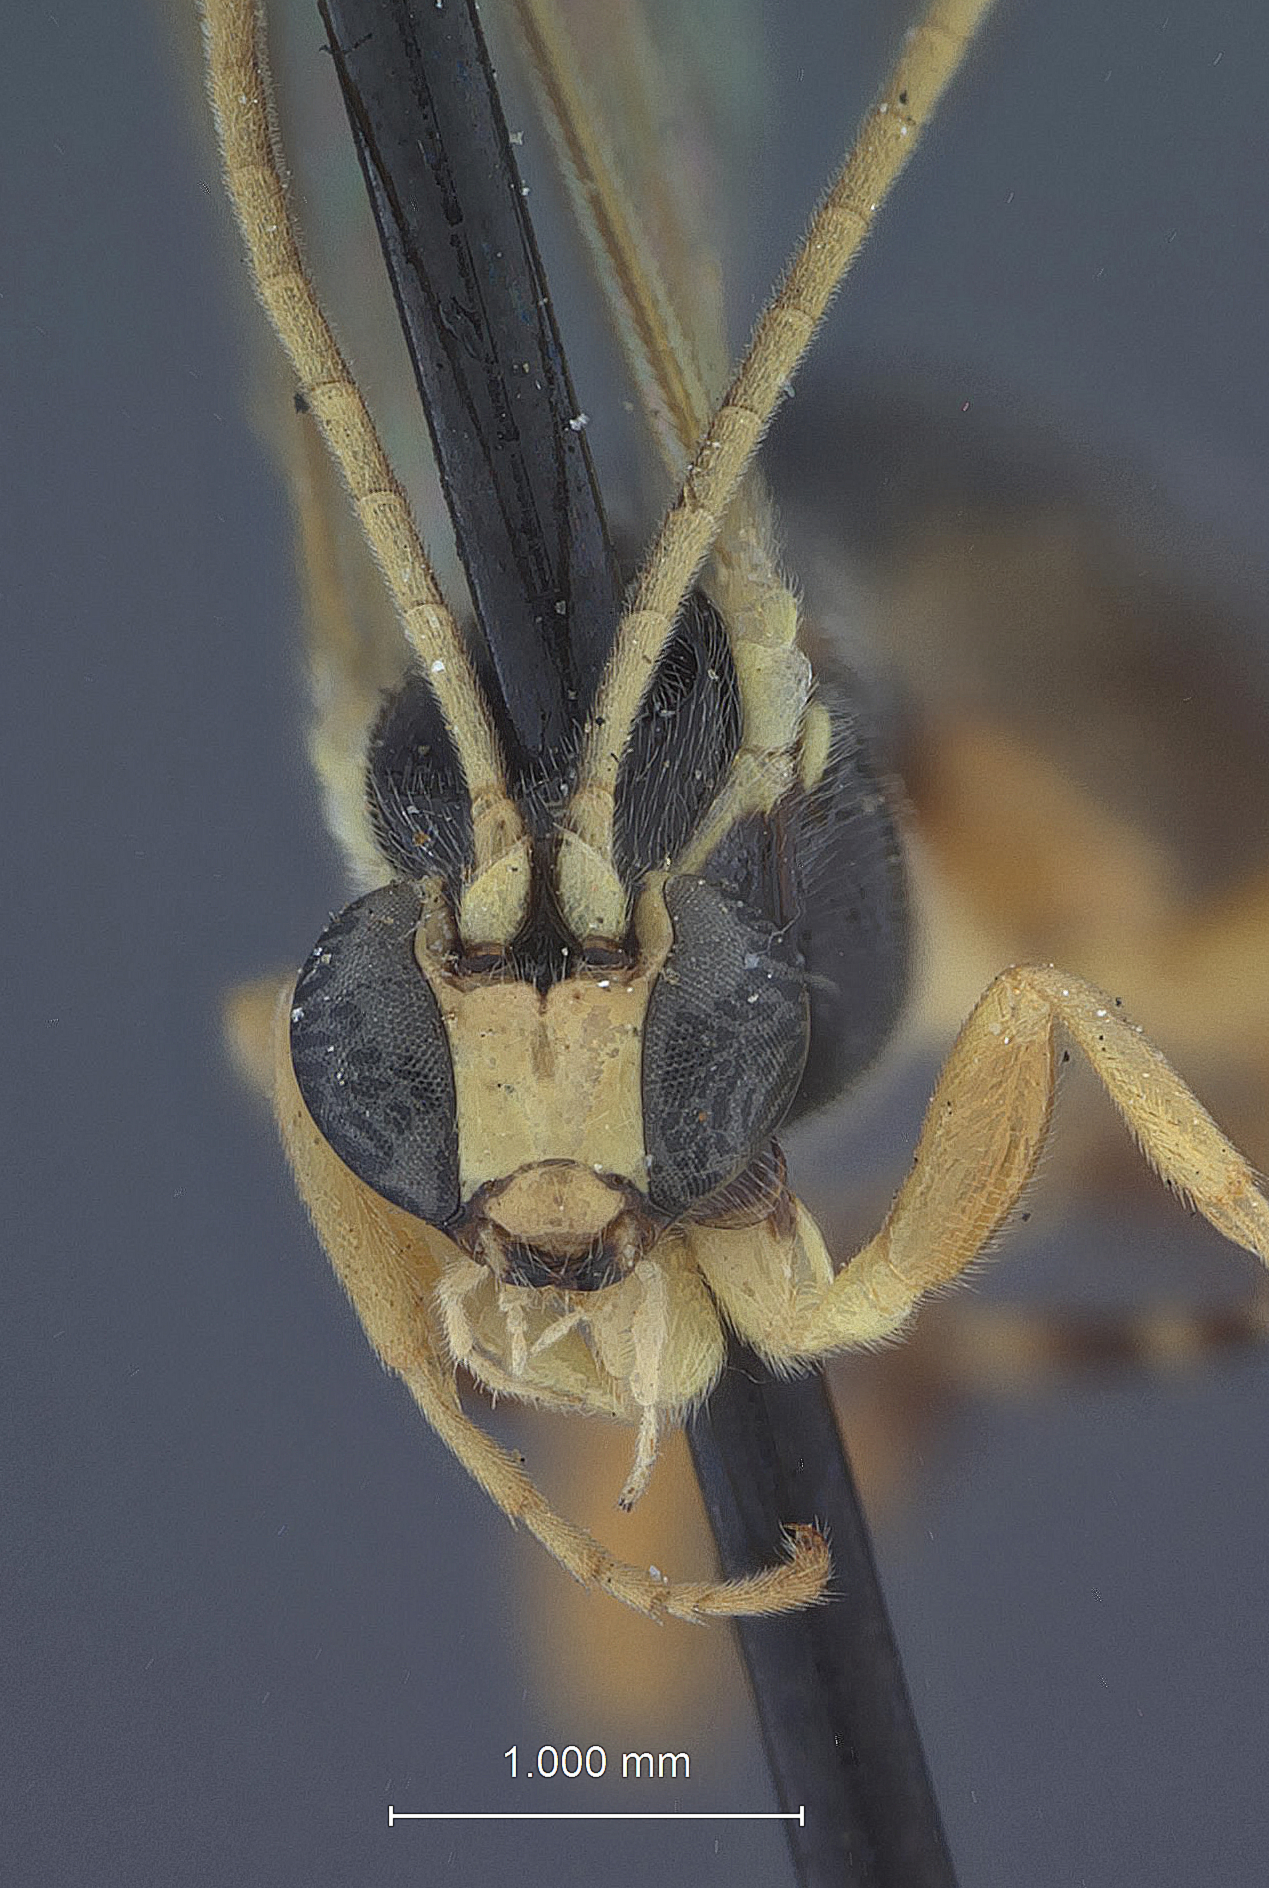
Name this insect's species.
Iseropus viduiformis
